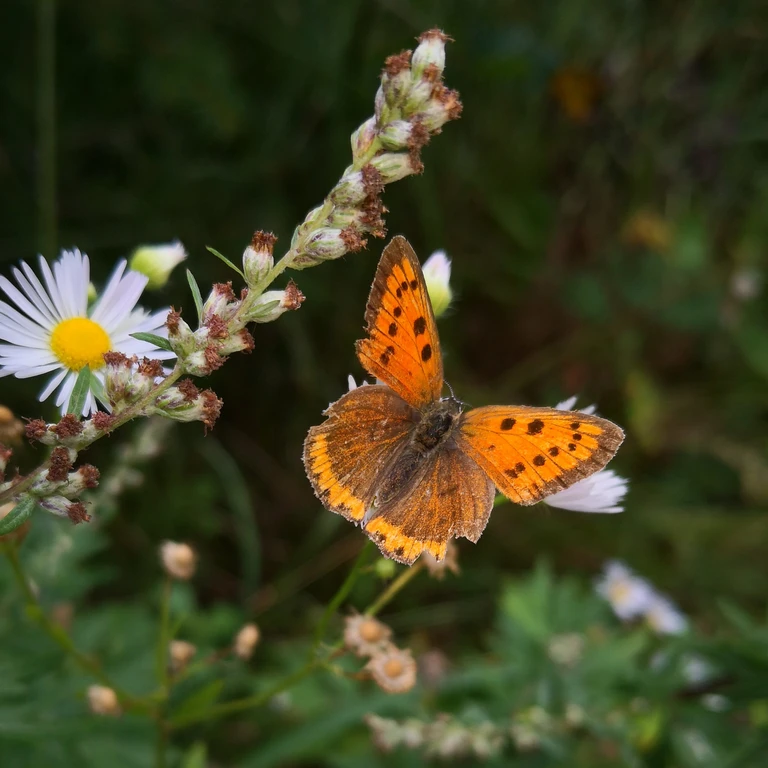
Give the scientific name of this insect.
Lycaena dispar
